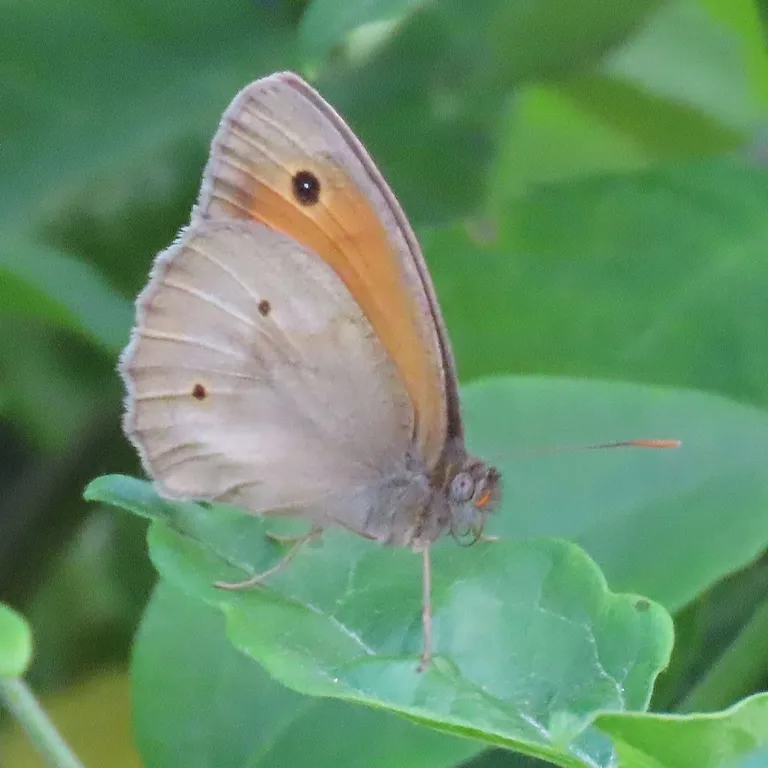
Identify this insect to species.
Maniola jurtina
